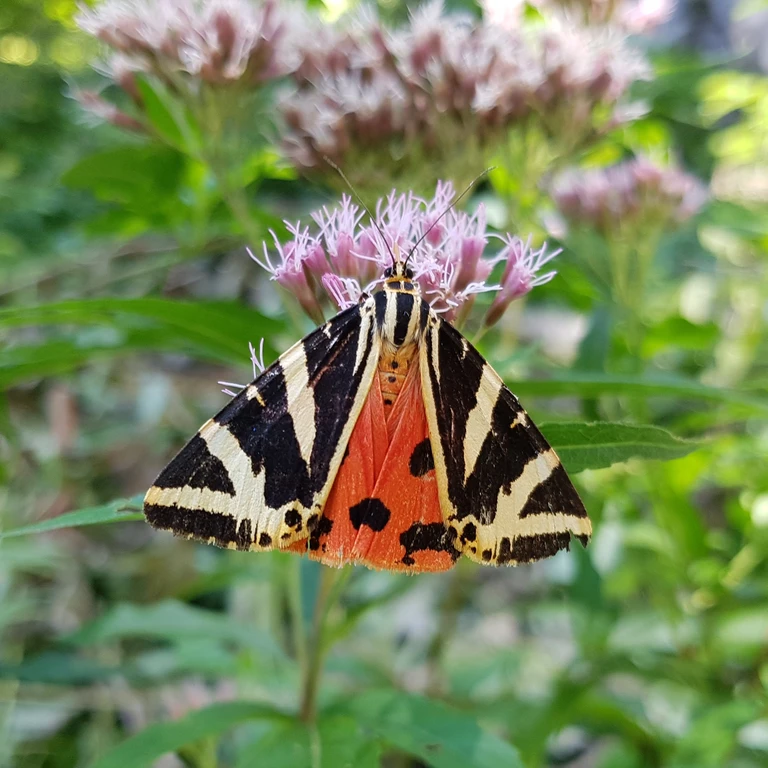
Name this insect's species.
Euplagia quadripunctaria
